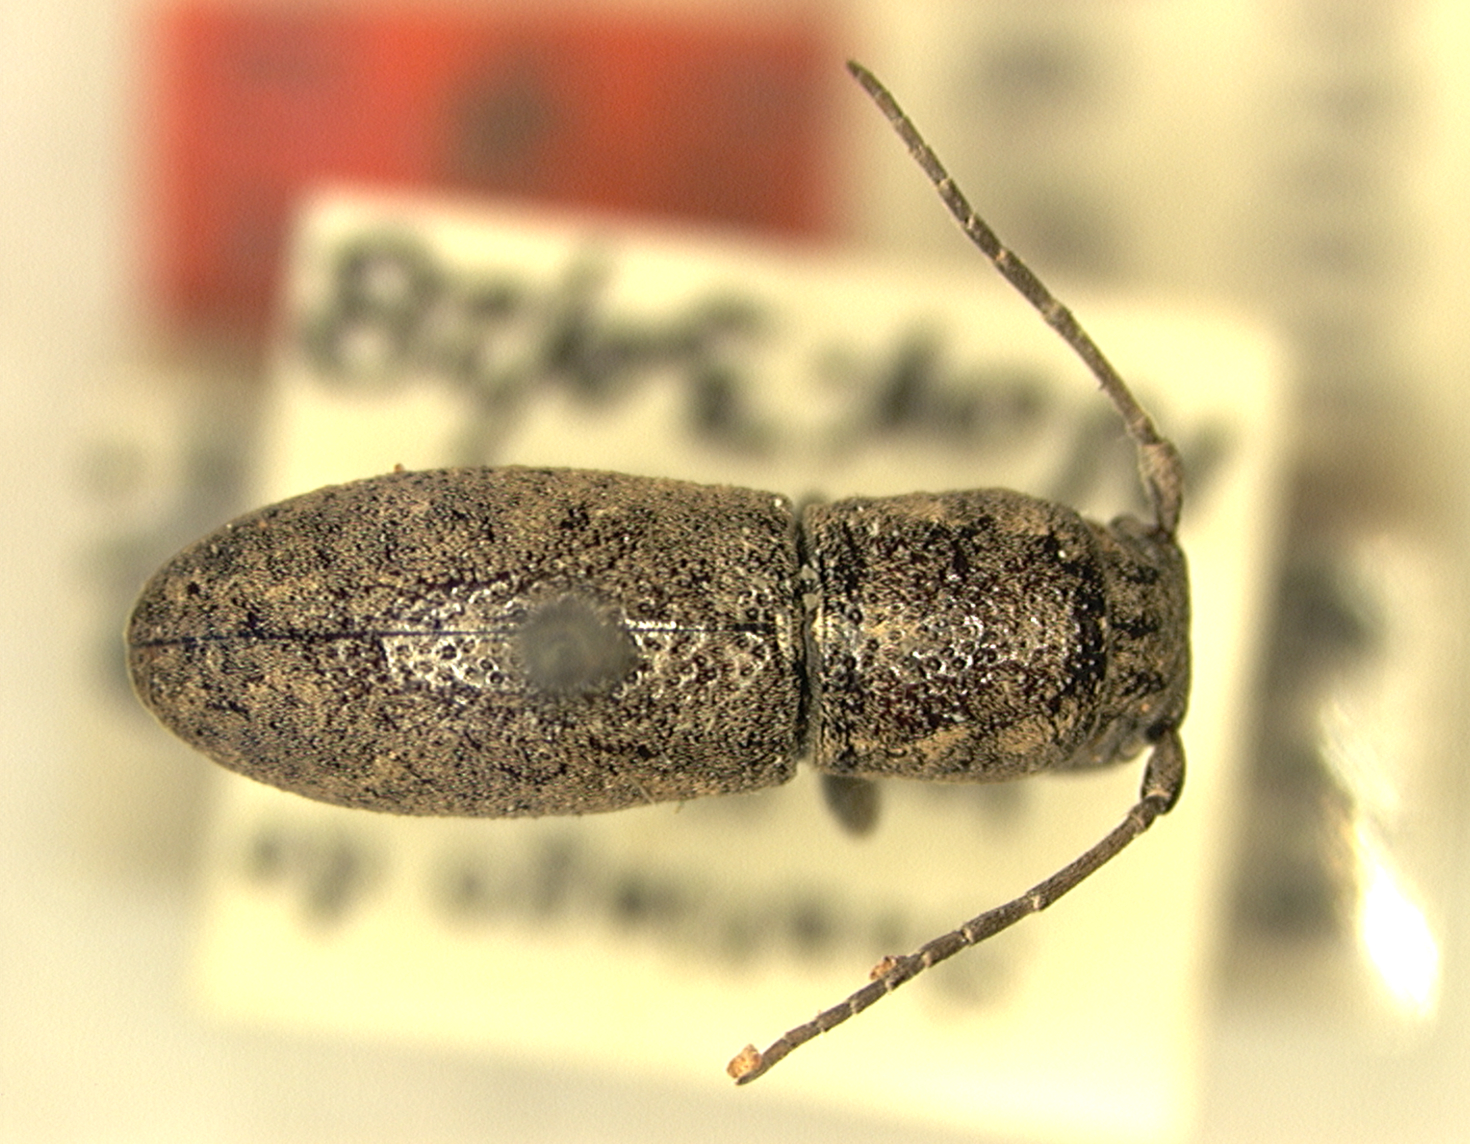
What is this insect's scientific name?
Parmenonta insularis
